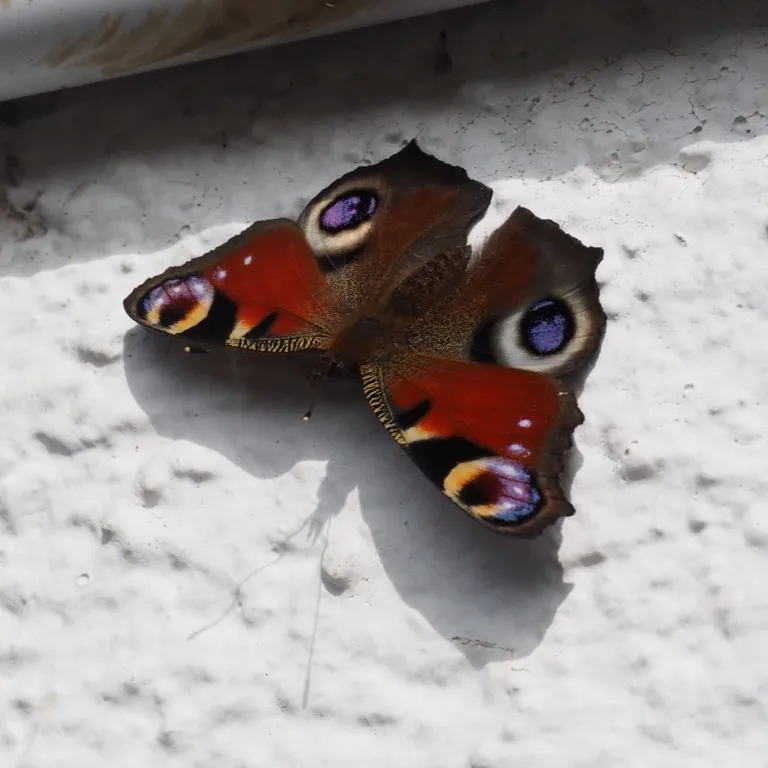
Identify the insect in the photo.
Aglais io
